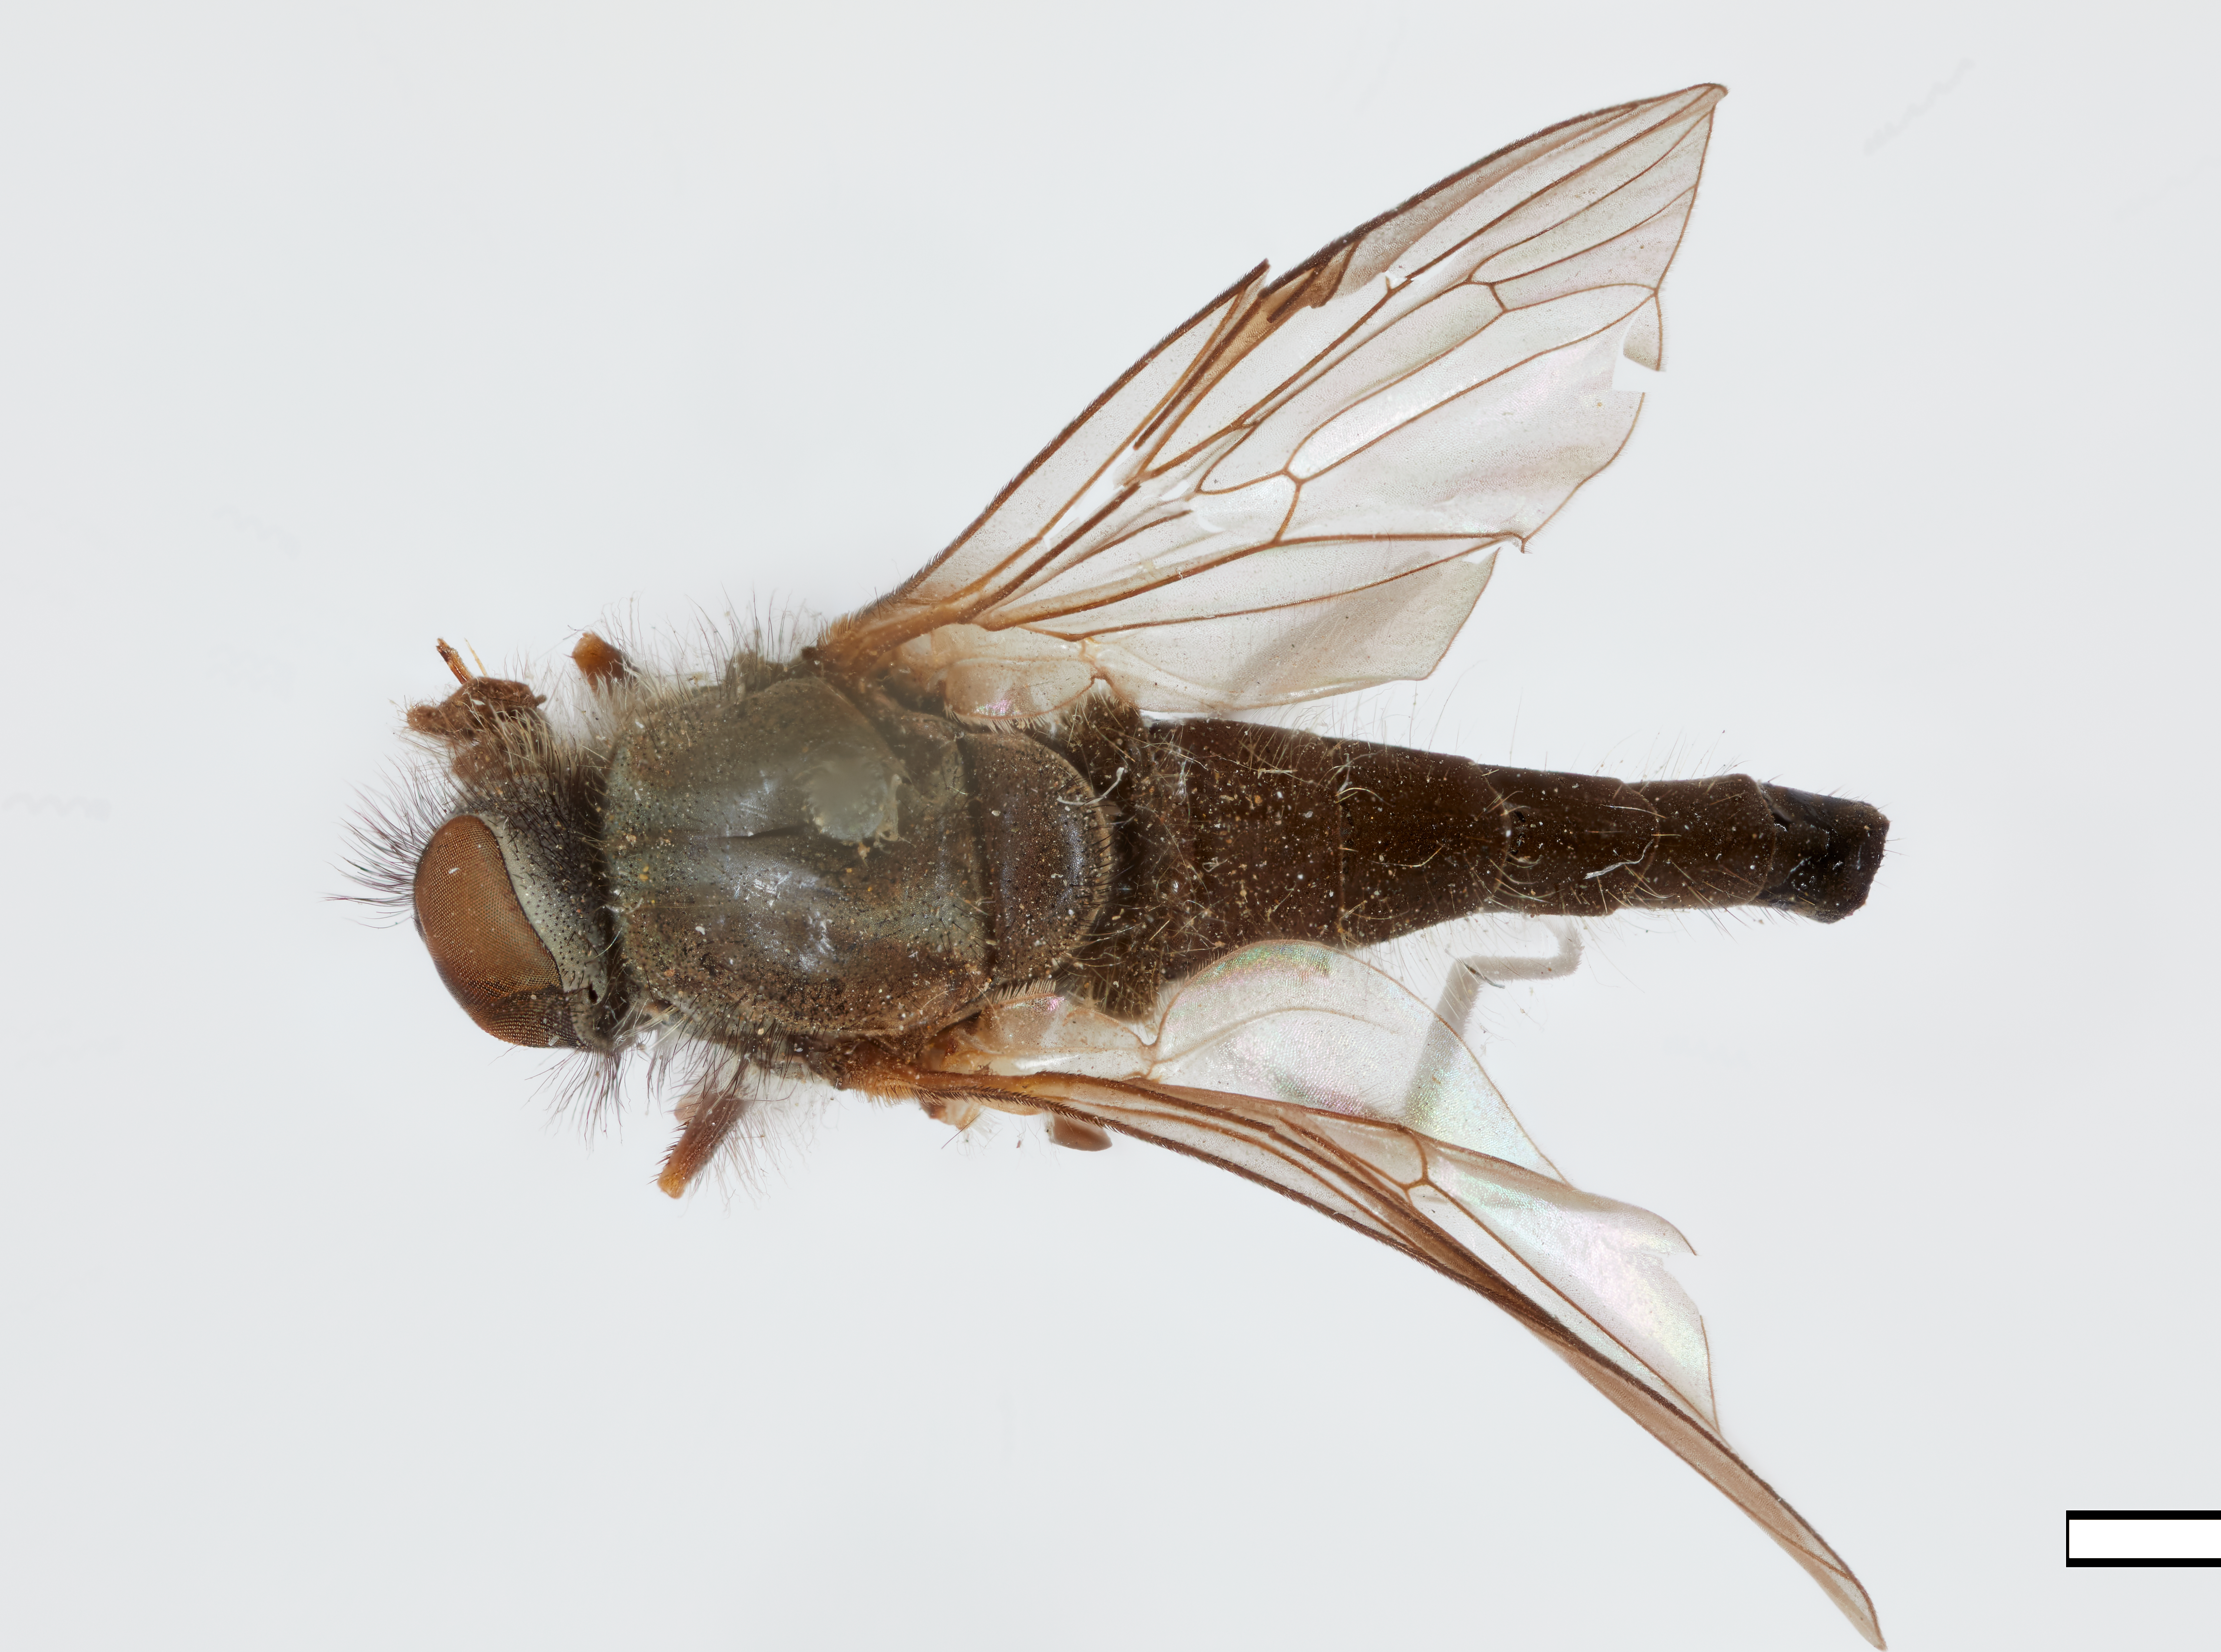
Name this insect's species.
Symphoromyia barbata
